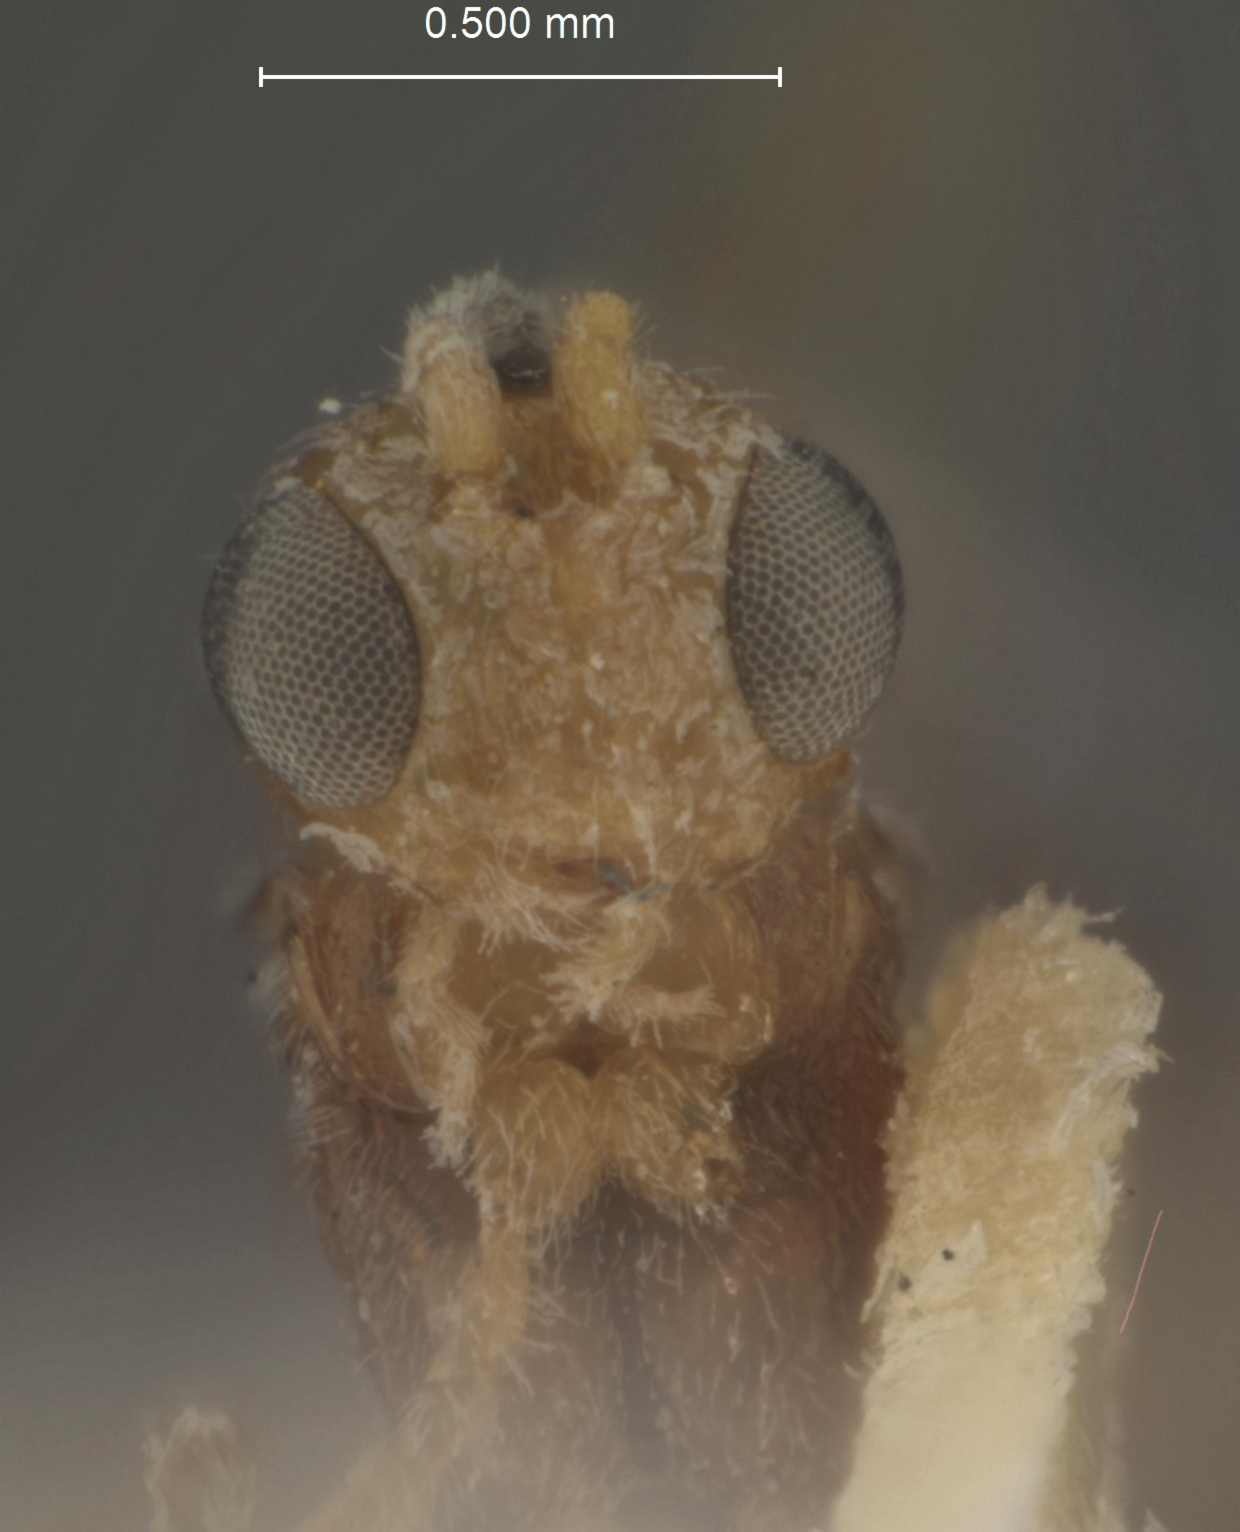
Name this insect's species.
Perlitus leptopsi
